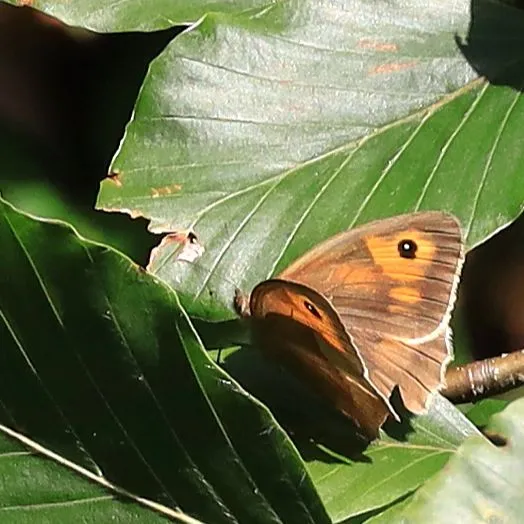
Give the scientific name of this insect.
Maniola jurtina
